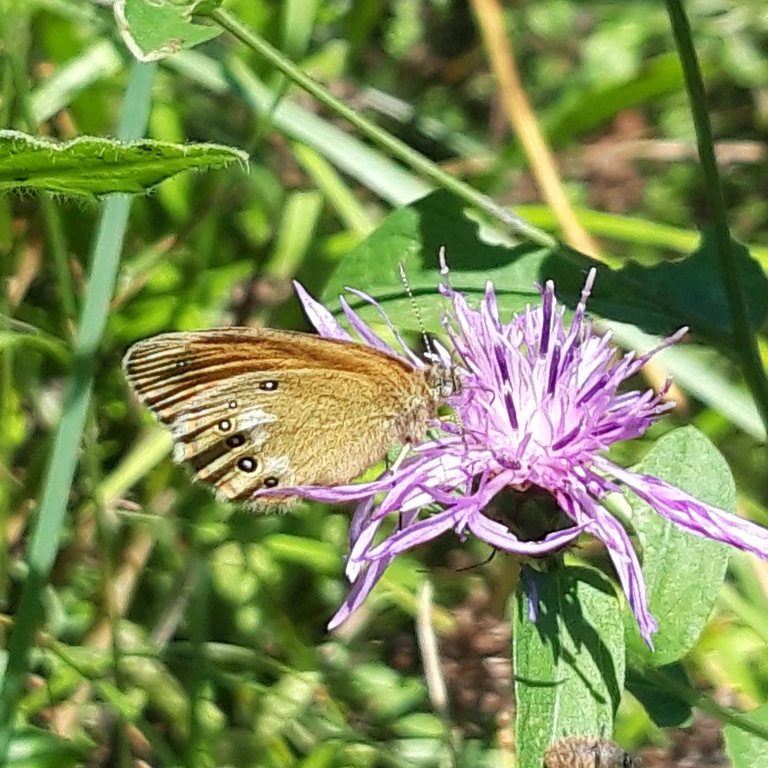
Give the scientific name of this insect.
Coenonympha glycerion (also Coenonympha iphis)
